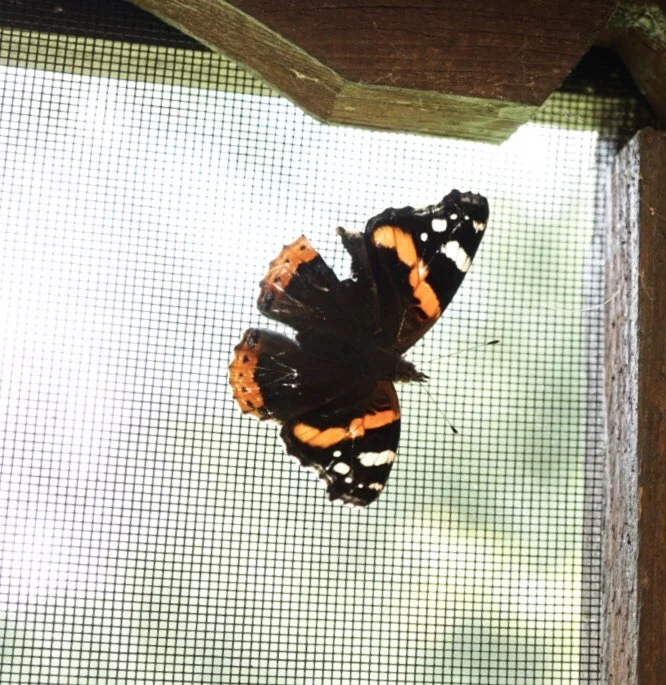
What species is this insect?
Vanessa atalanta
